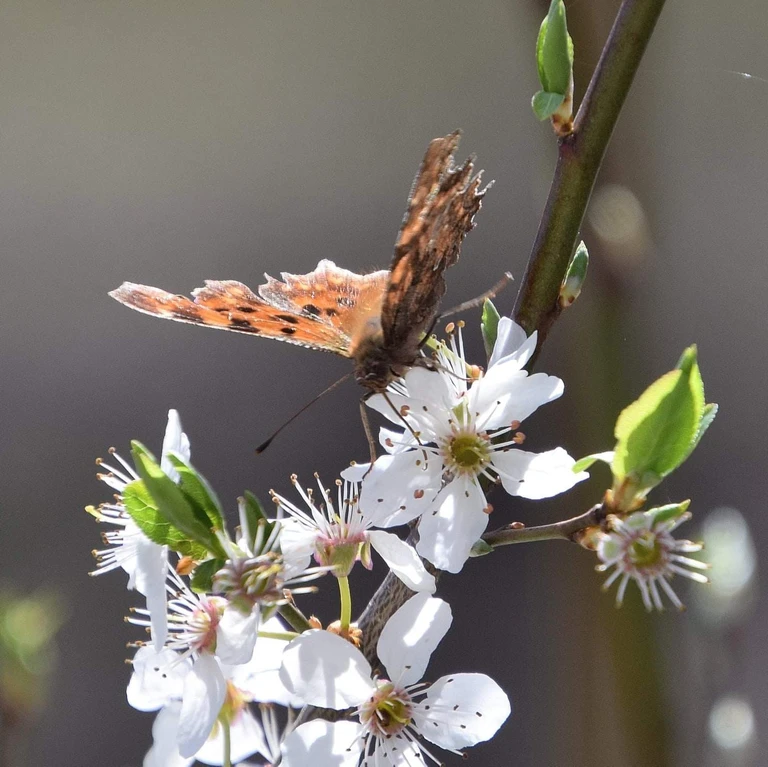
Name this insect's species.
Polygonia c-album
